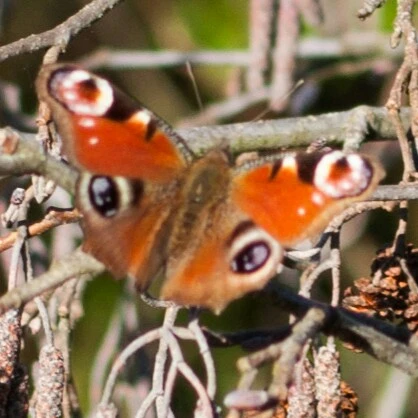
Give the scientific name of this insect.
Aglais io
